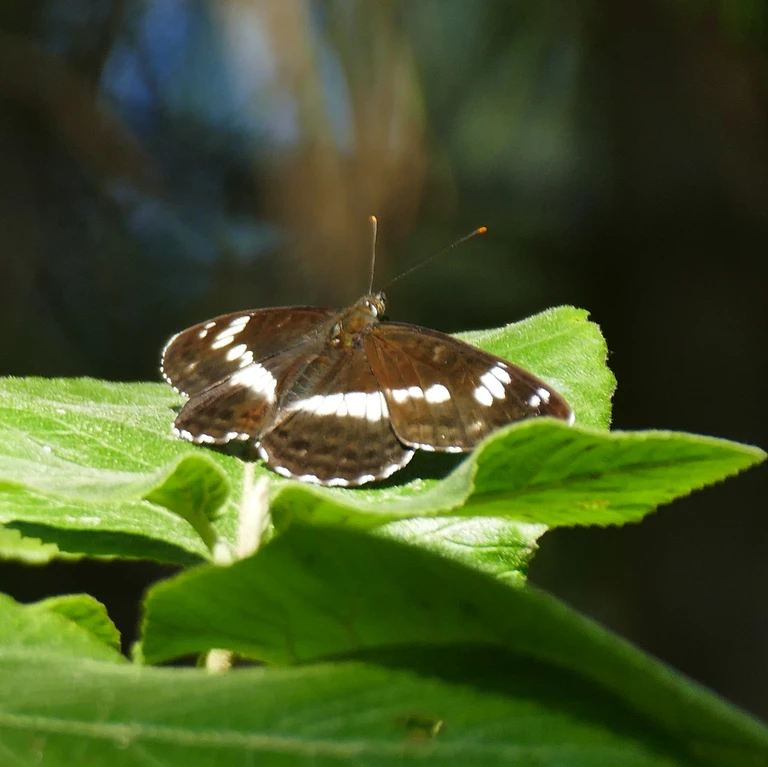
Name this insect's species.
Limenitis camilla (also Ladoga camilla)
